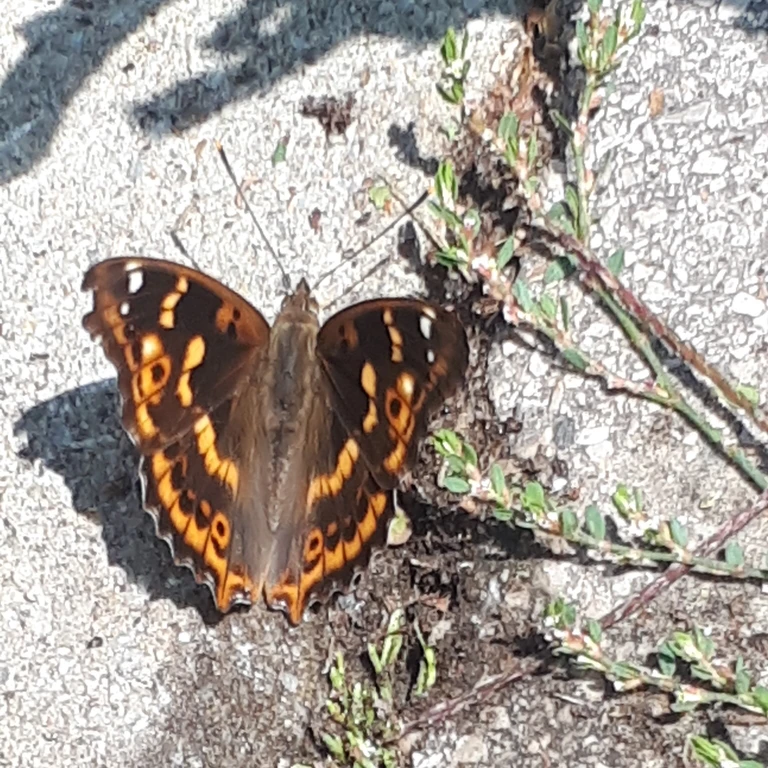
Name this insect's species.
Apatura ilia
